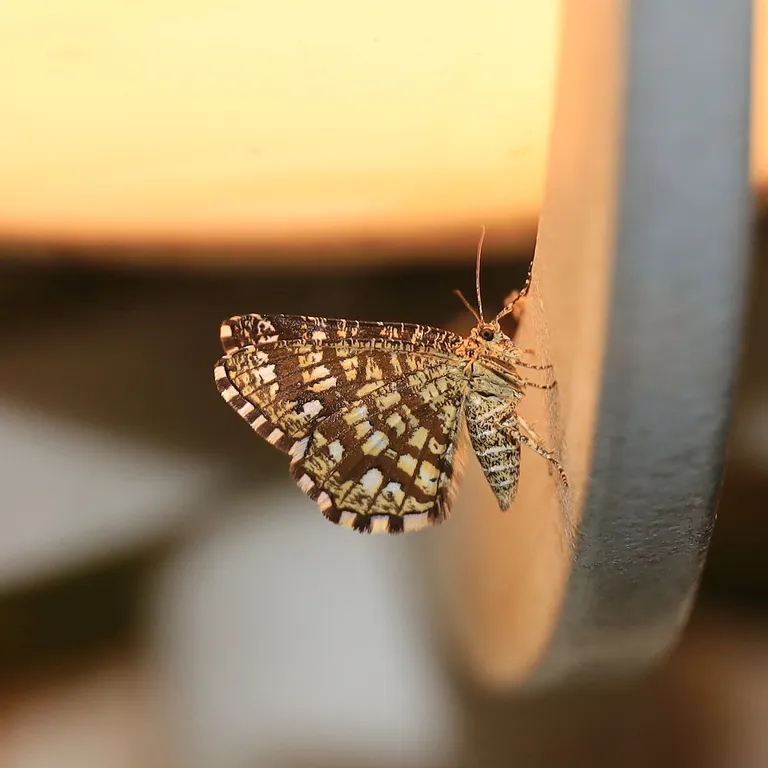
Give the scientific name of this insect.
Chiasmia clathrata
